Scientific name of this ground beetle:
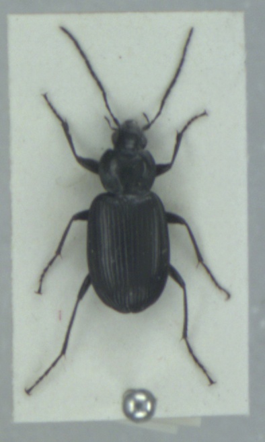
Agonum emarginatum
